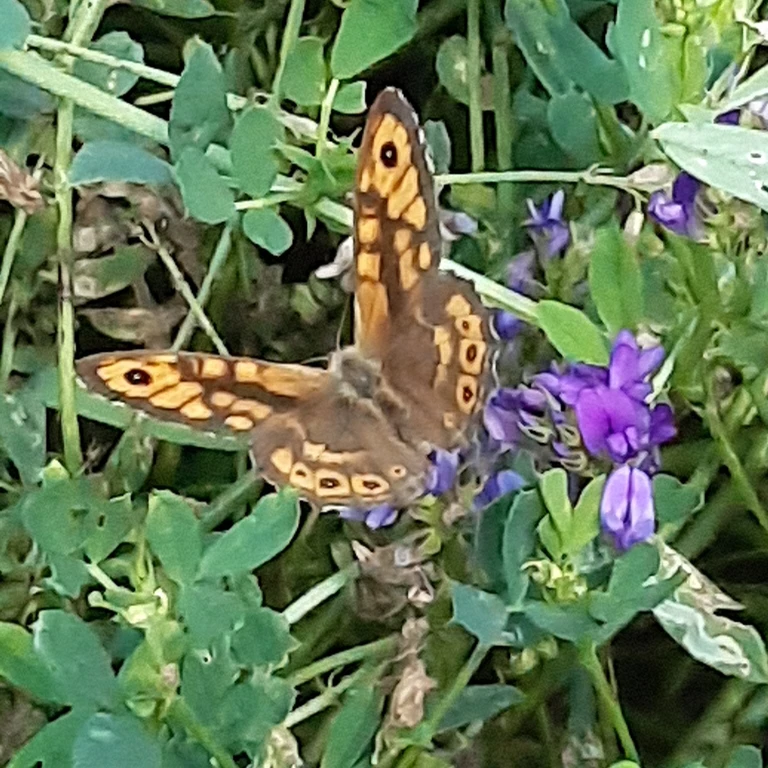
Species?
Lasiommata megera (also Pararge megera)
